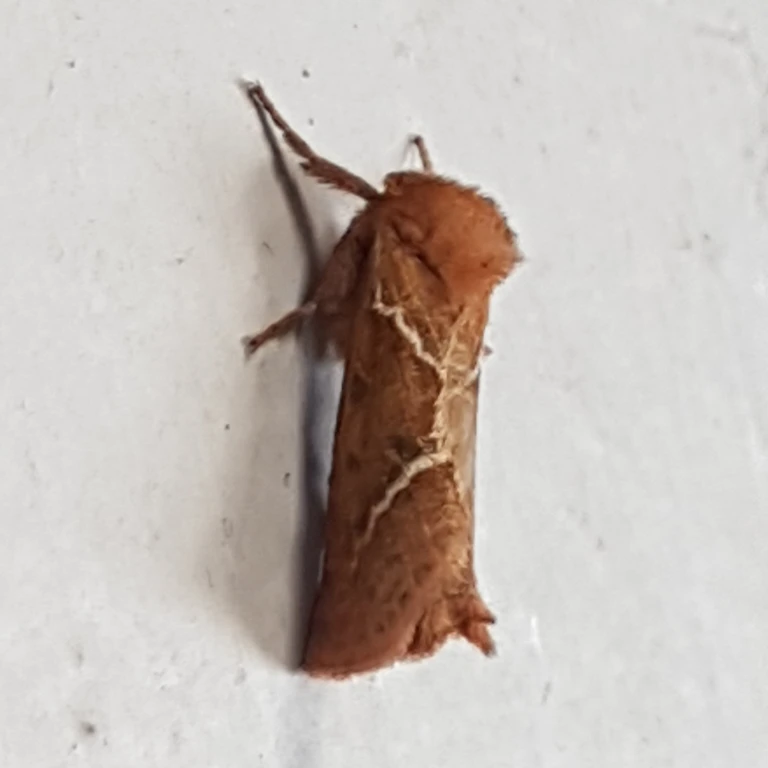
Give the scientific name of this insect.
Triodia sylvina
